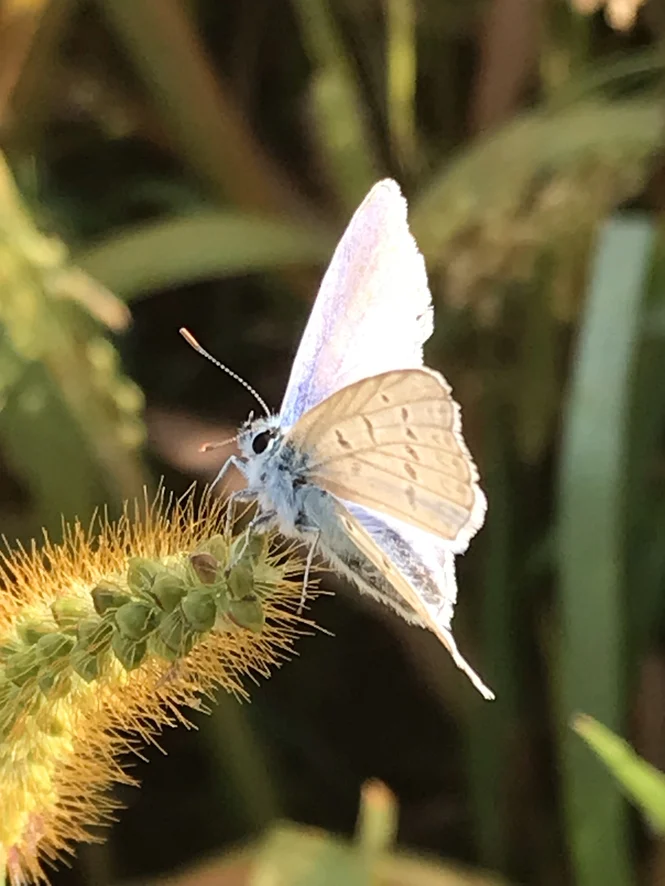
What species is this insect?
Polyommatus icarus
